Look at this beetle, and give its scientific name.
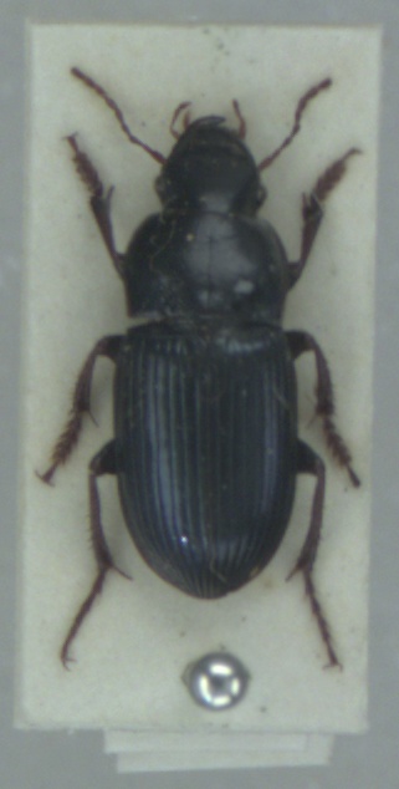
Harpalus rubripes
